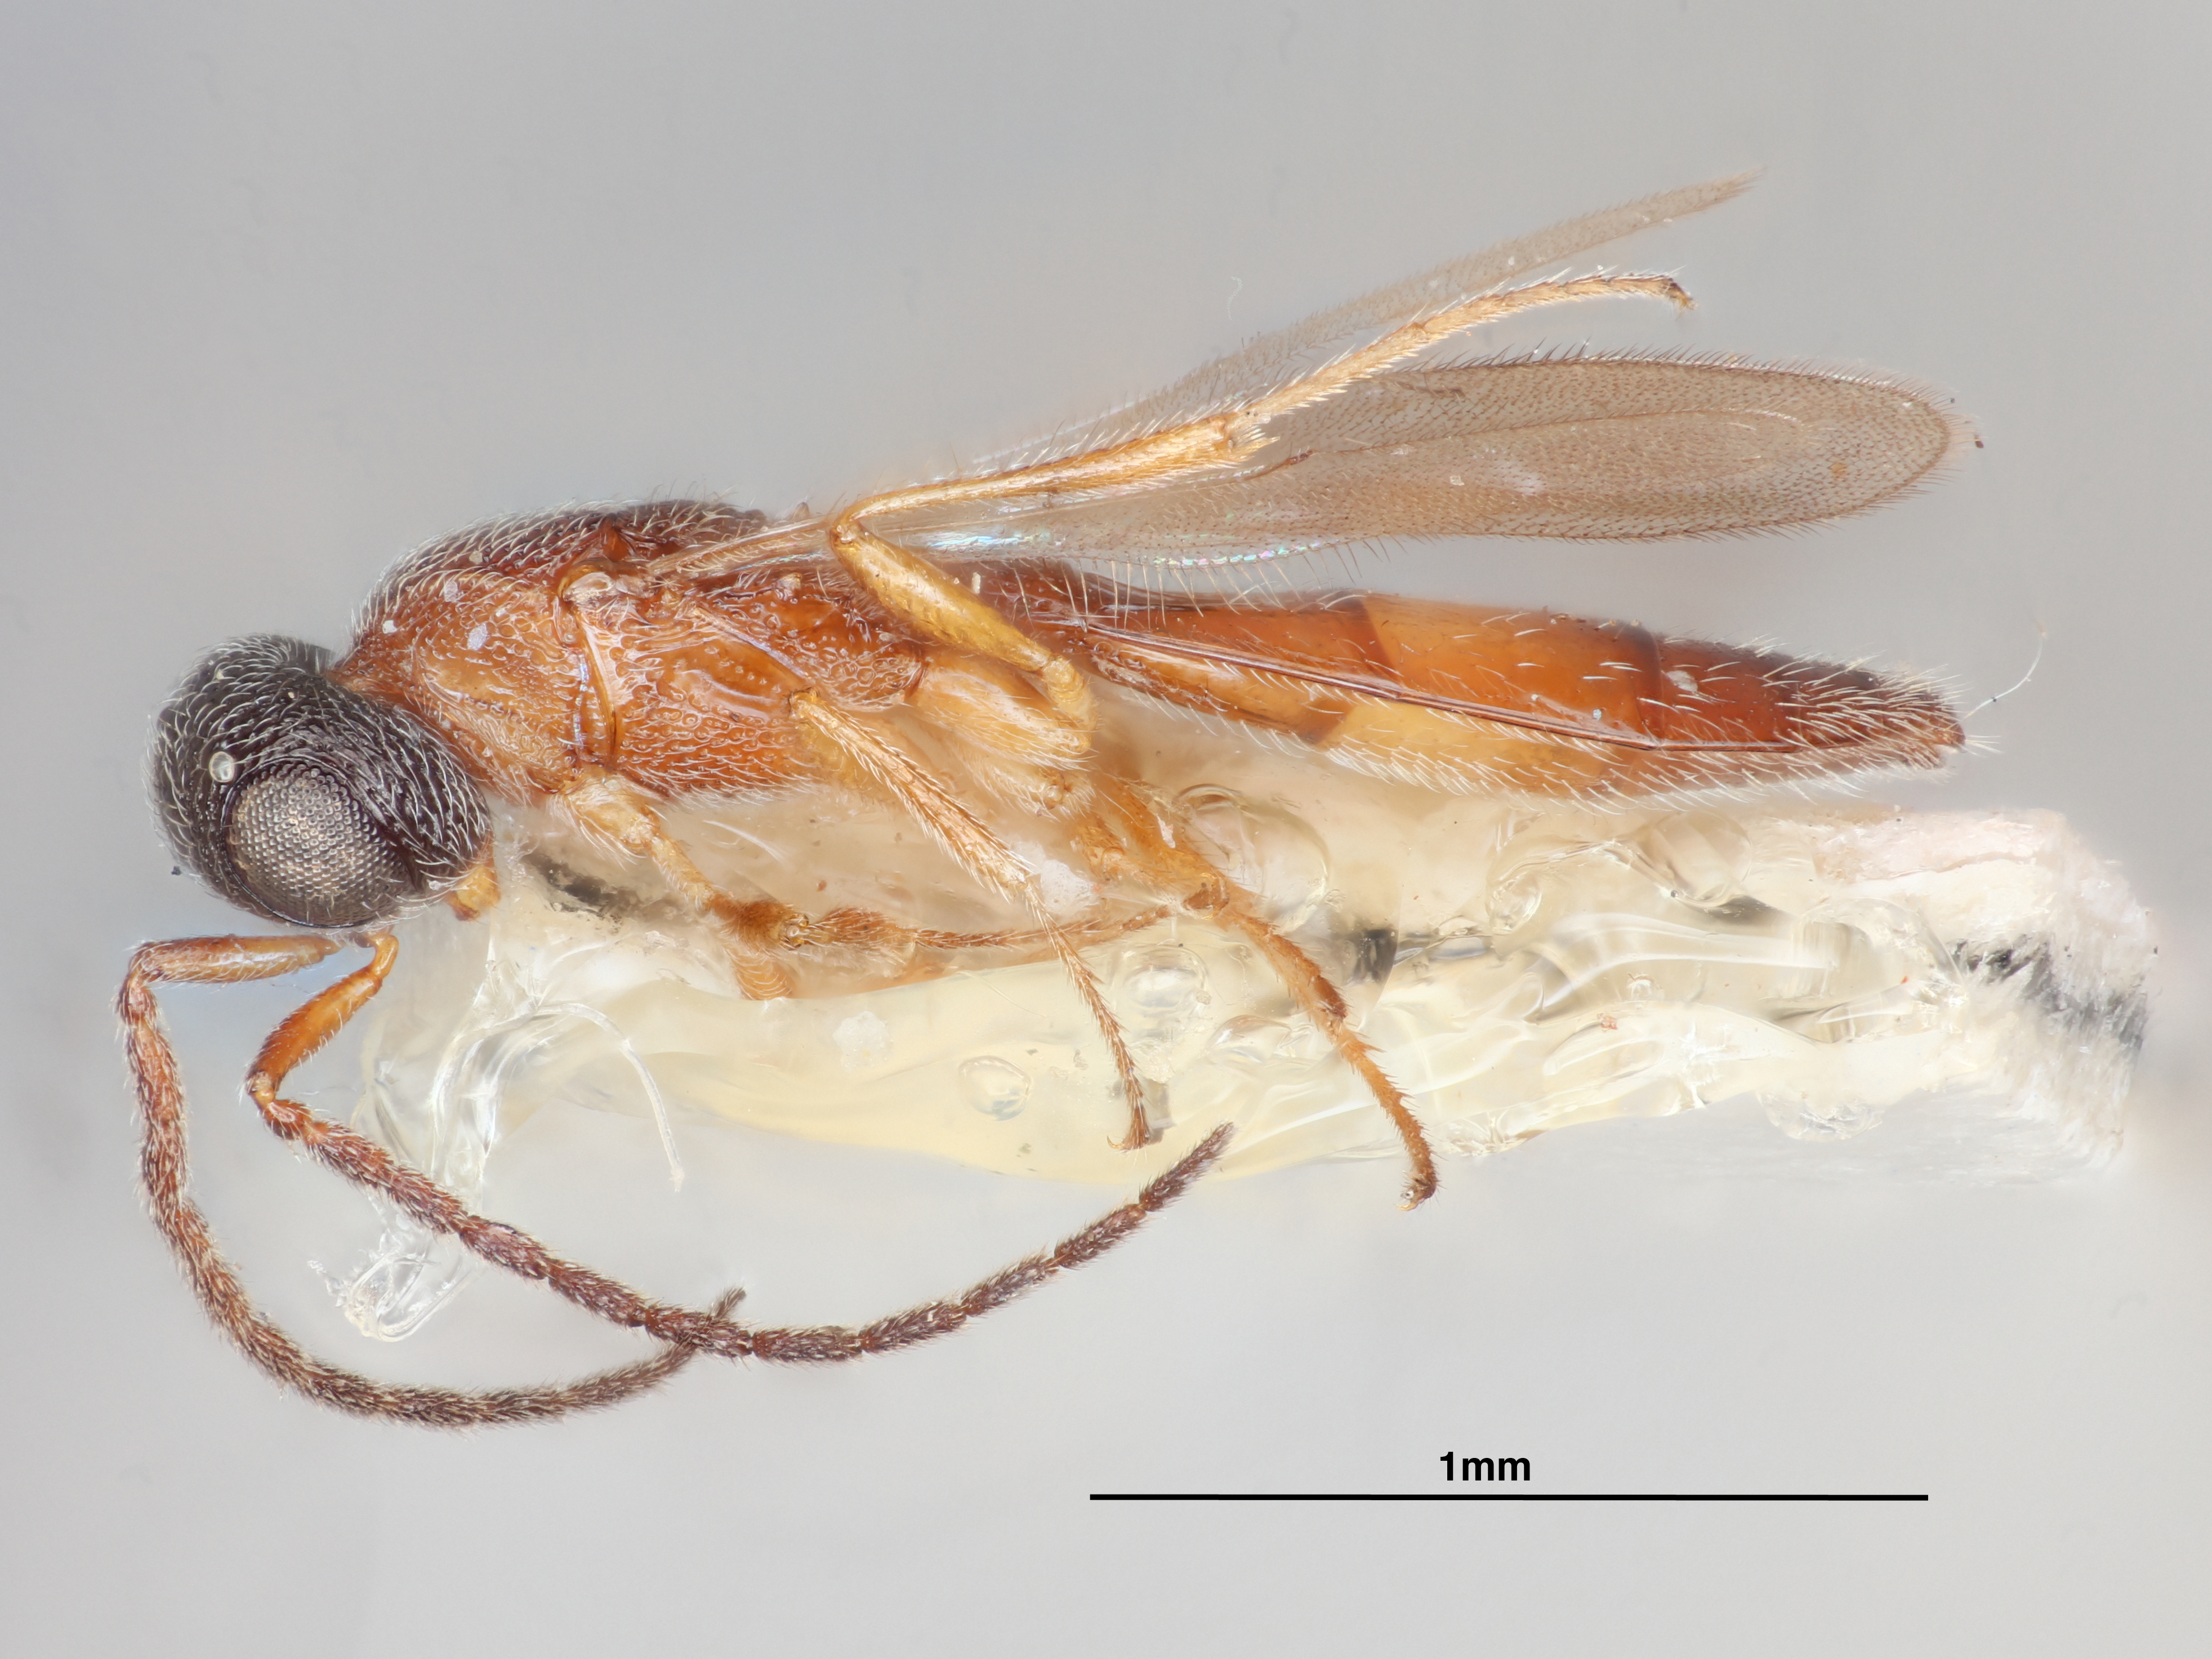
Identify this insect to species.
Paridris karnatakensis
